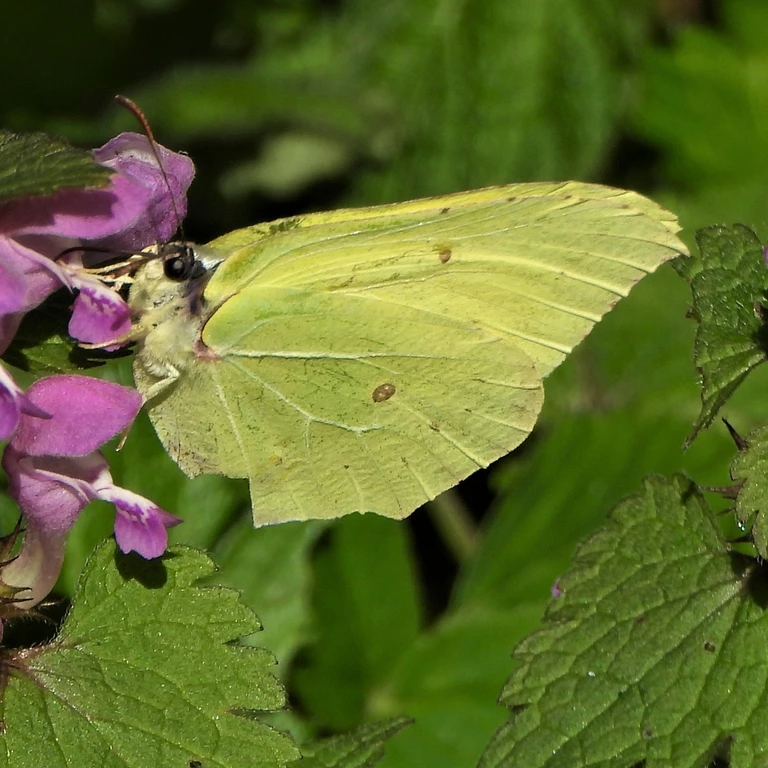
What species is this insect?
Gonepteryx rhamni
